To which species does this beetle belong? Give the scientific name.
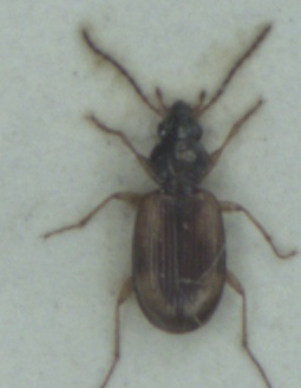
Bembidion tetracolum
